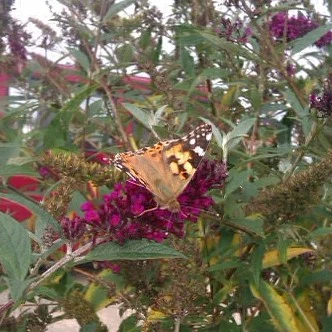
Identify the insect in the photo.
Vanessa cardui
